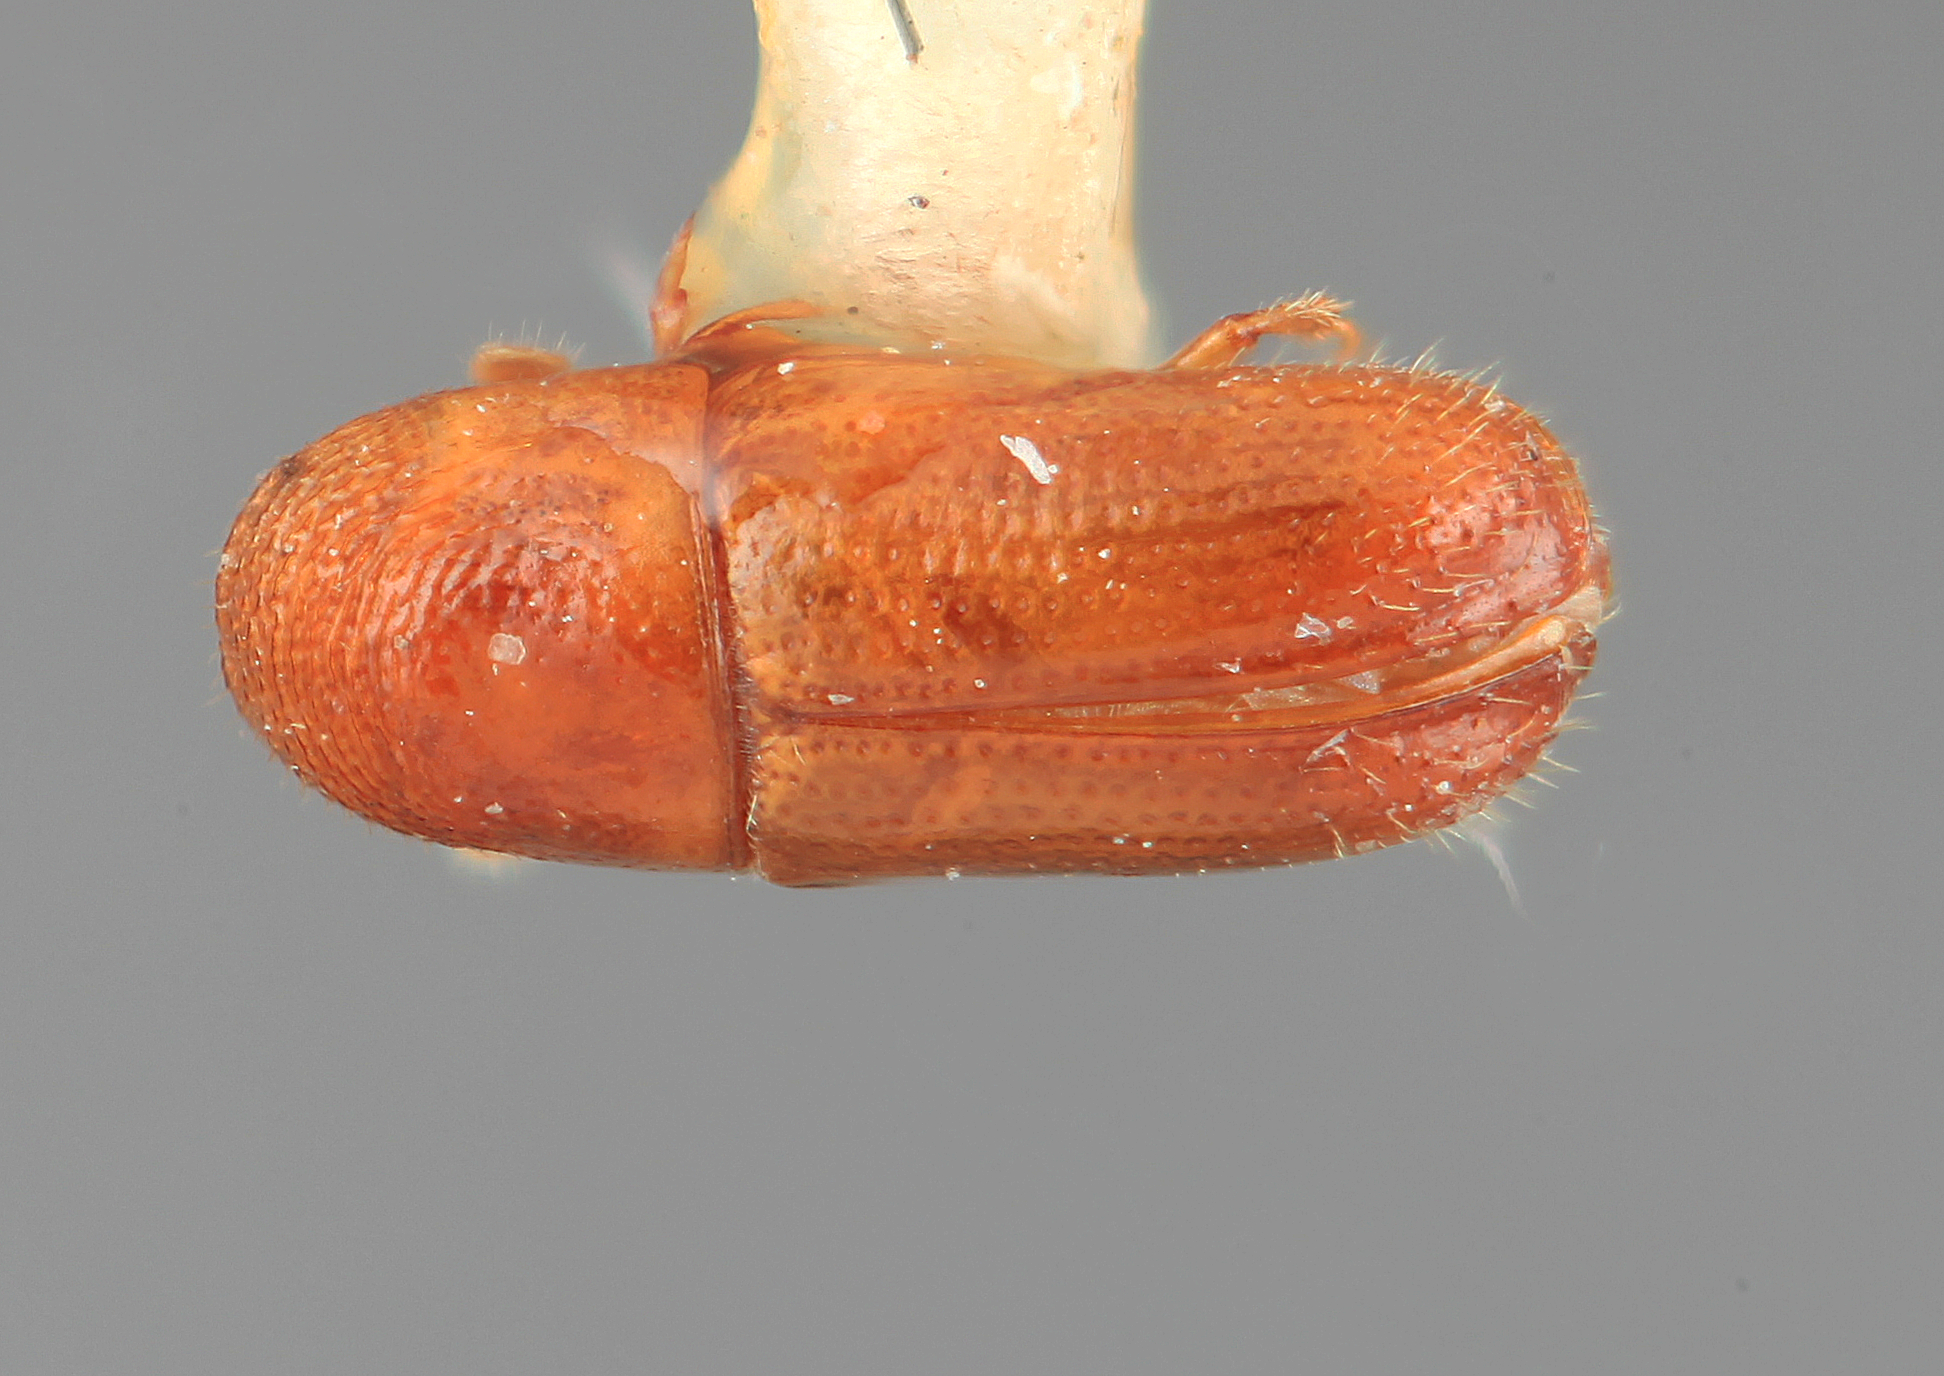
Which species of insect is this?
Araptus cuspidatus
